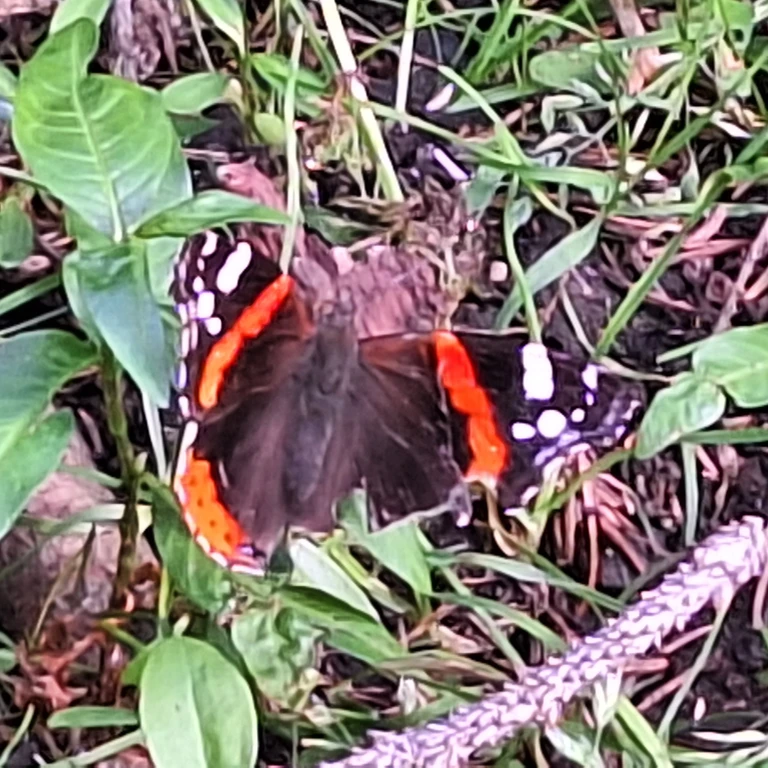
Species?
Vanessa atalanta
